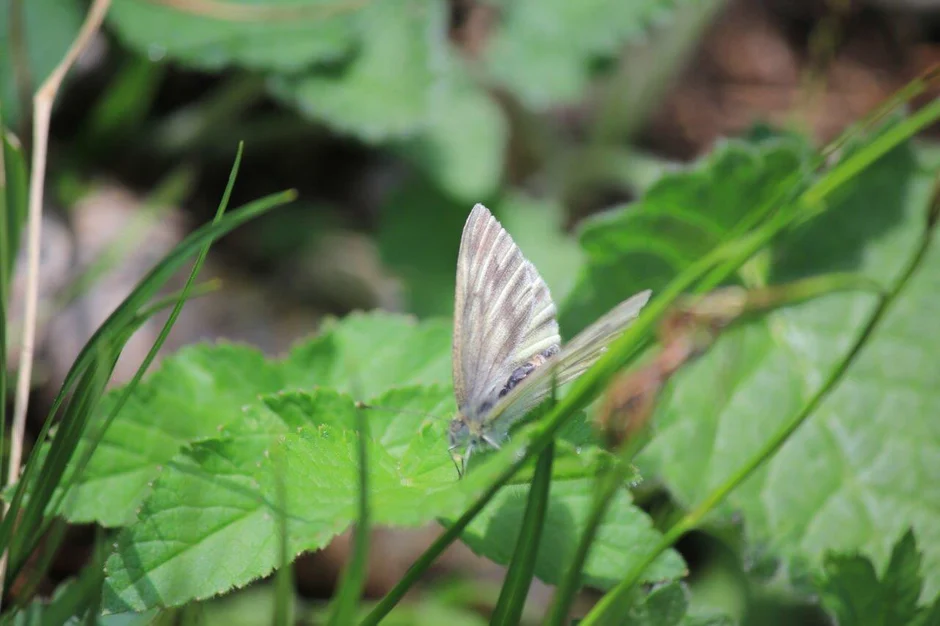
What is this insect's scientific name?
Pieris bryoniae
